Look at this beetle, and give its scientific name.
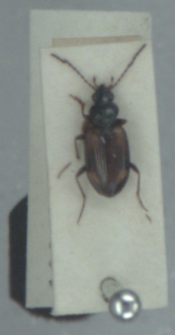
Bembidion bruxellense
